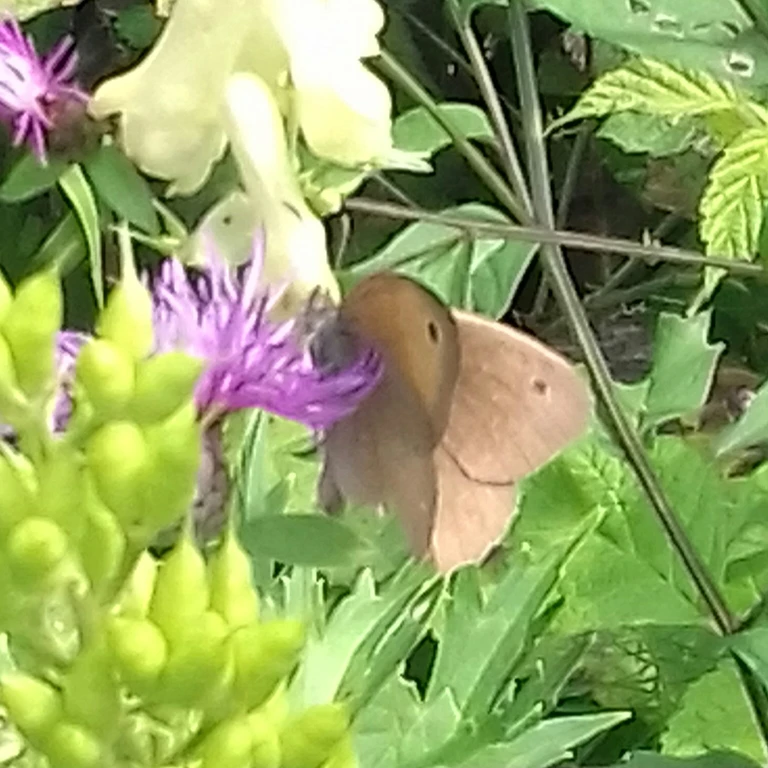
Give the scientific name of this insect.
Maniola jurtina
